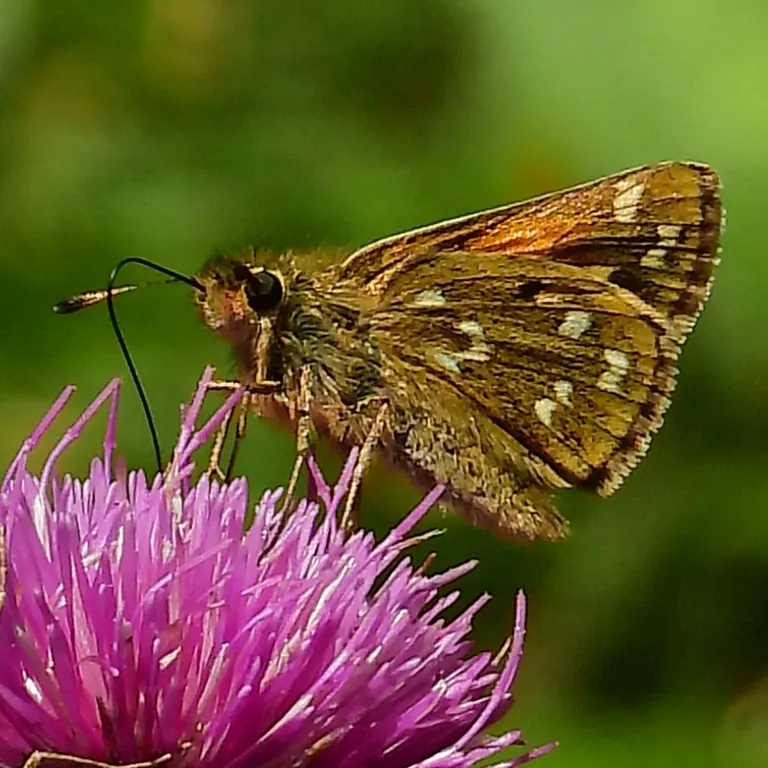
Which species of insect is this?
Hesperia comma
